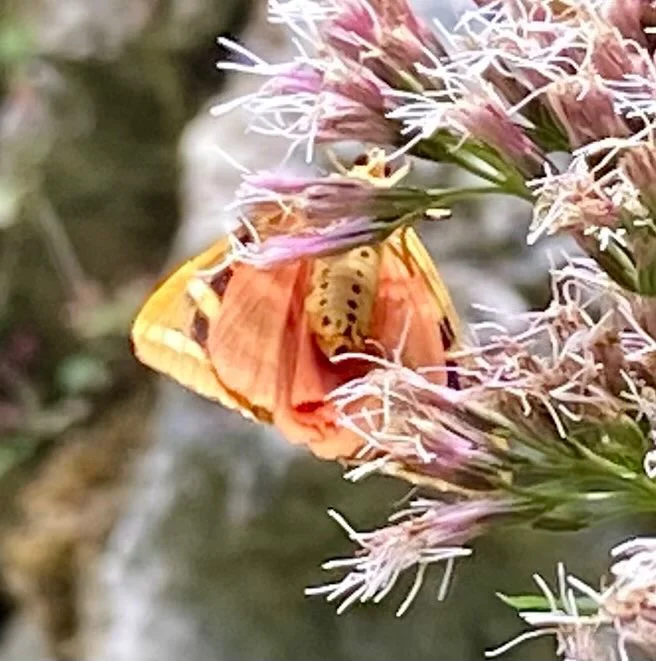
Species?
Euplagia quadripunctaria
